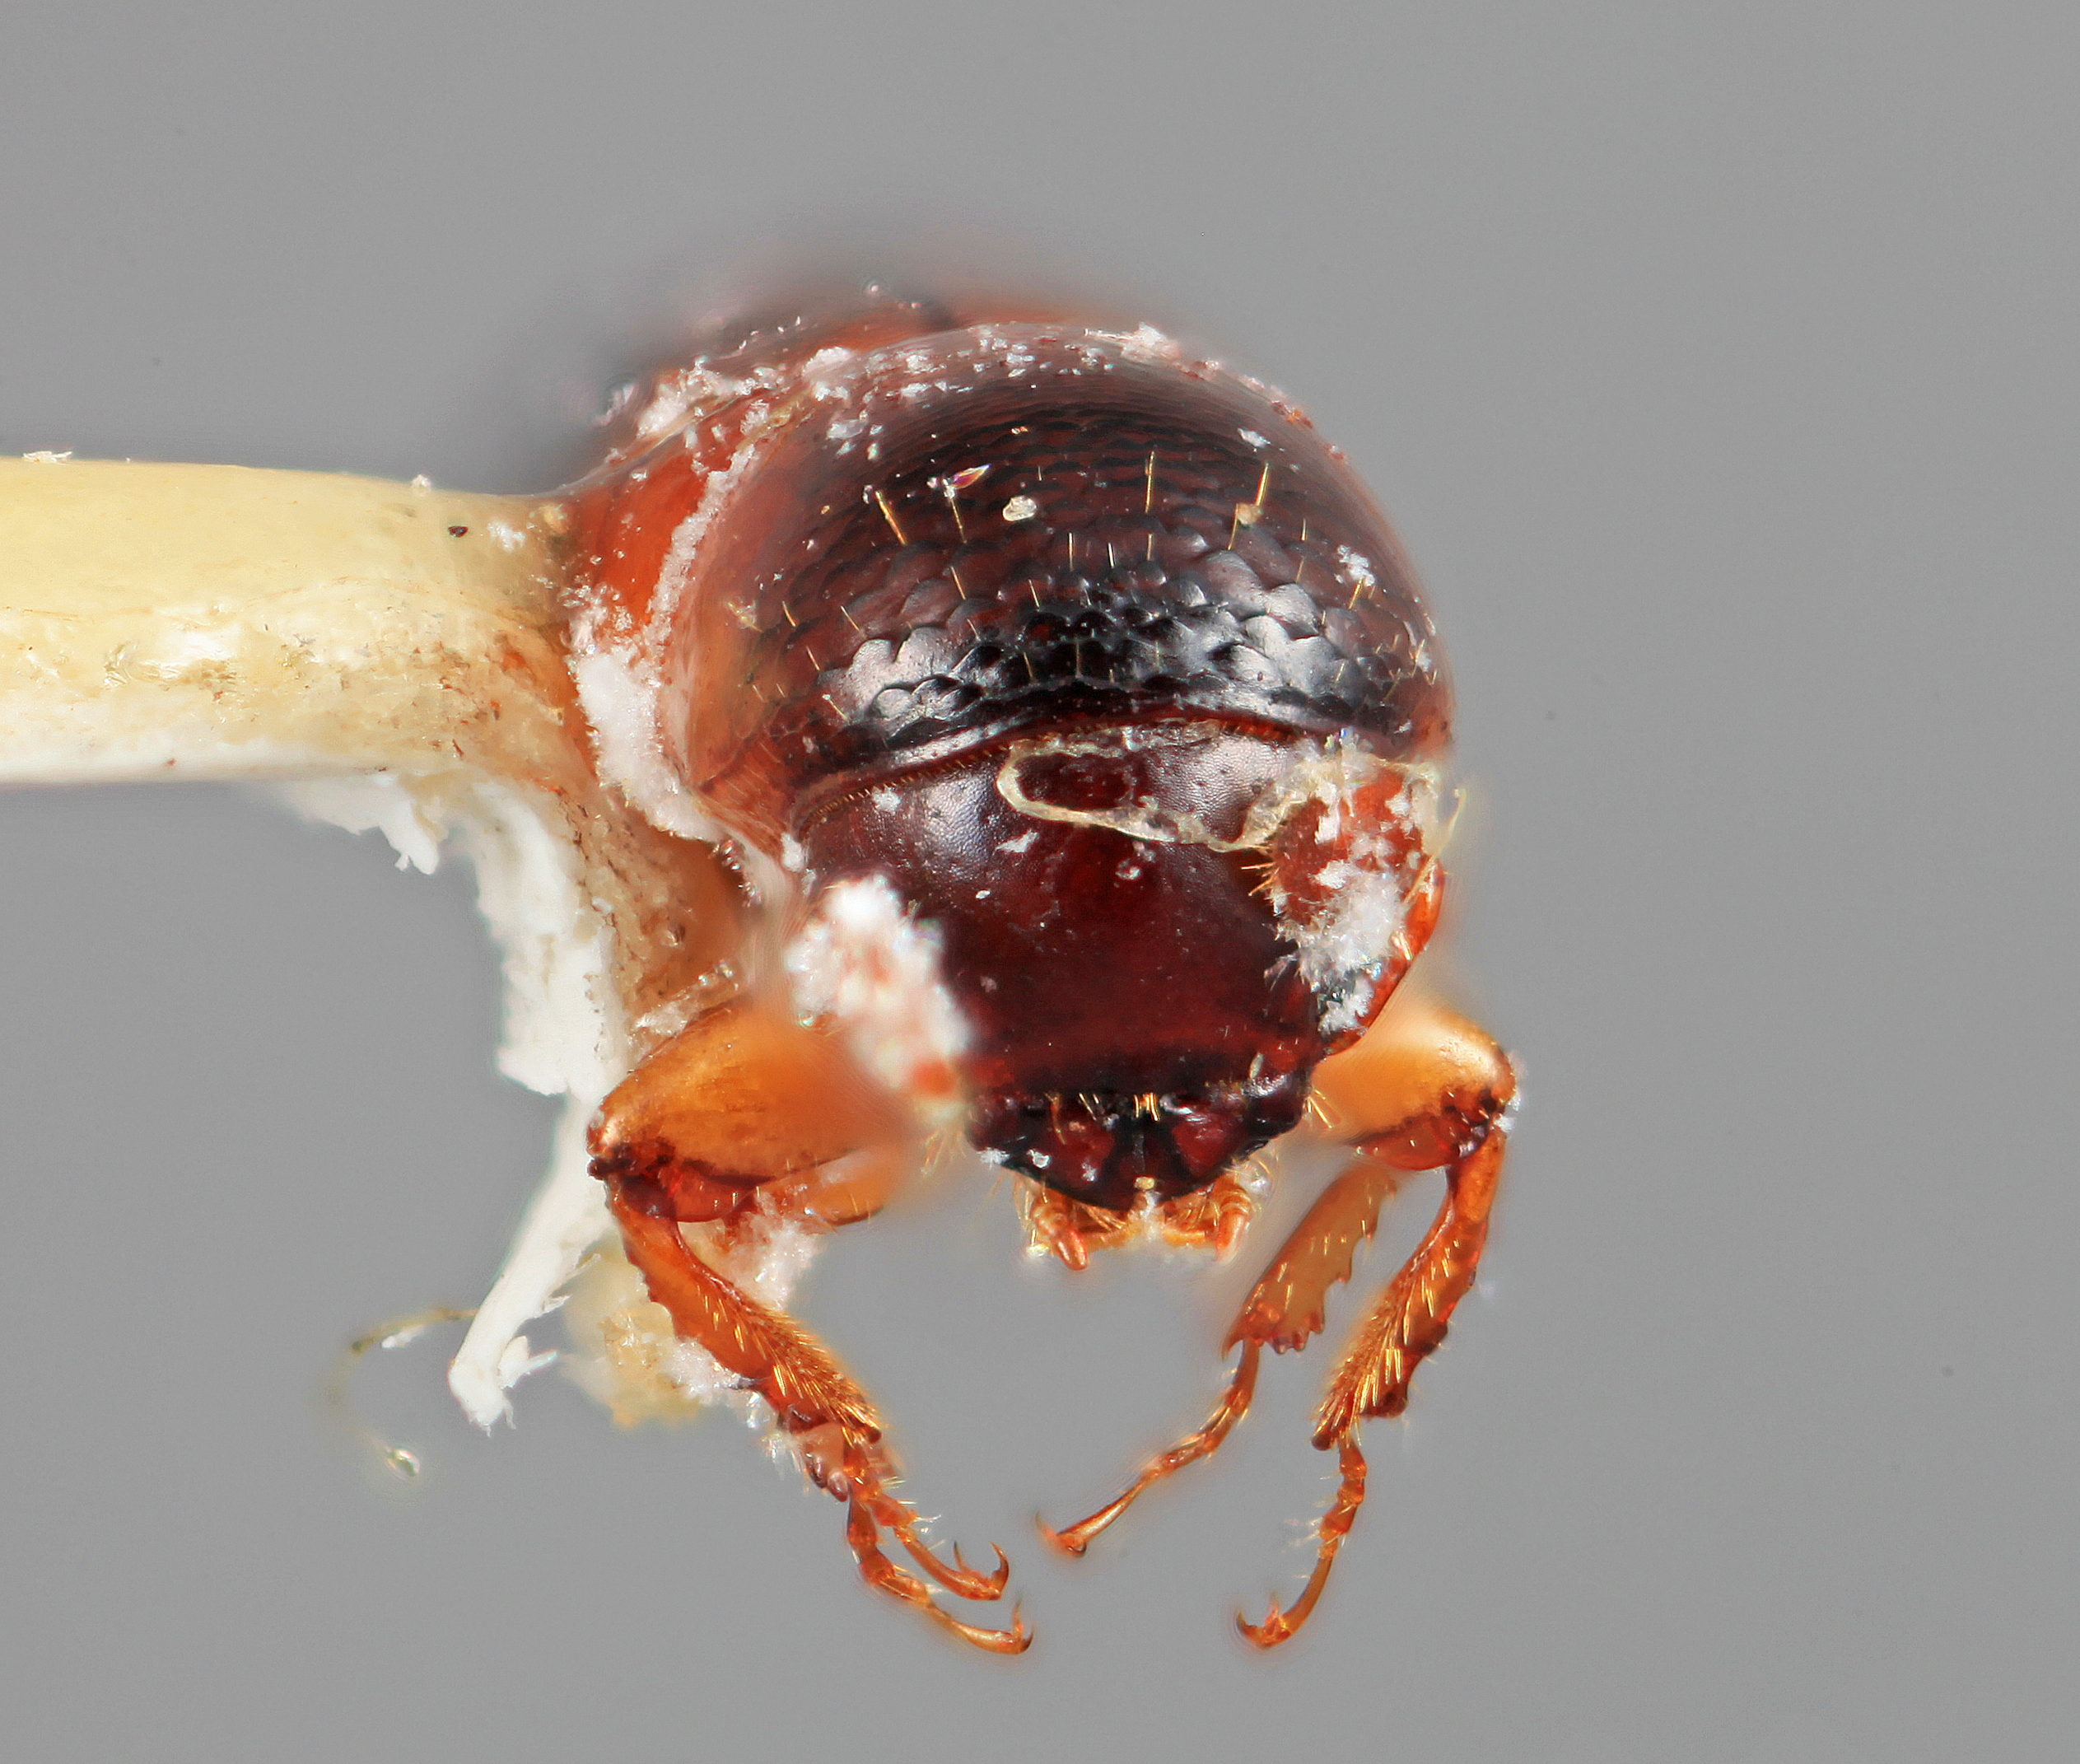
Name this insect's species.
Amphicranus eggersianus
